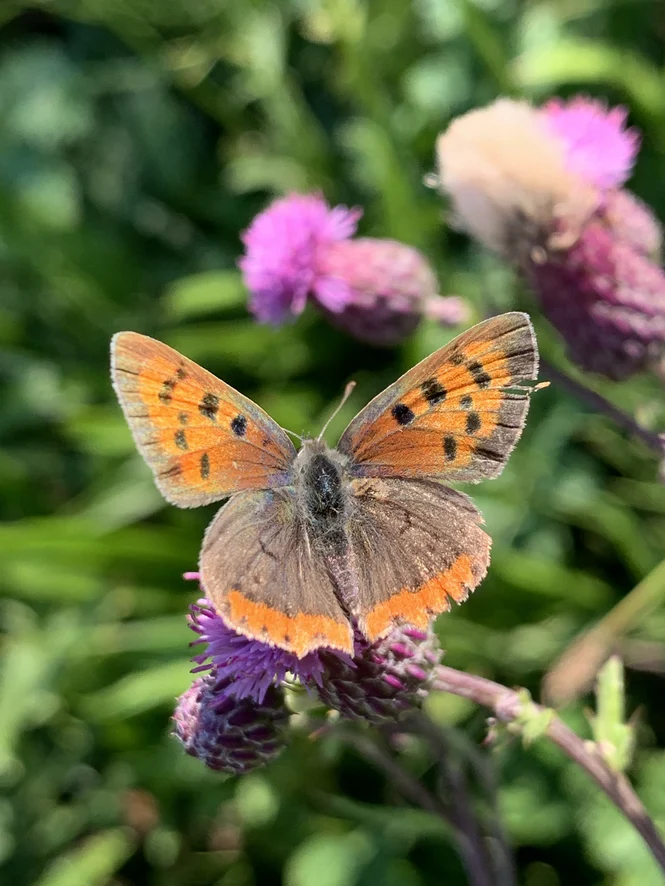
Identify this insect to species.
Lycaena phlaeas
